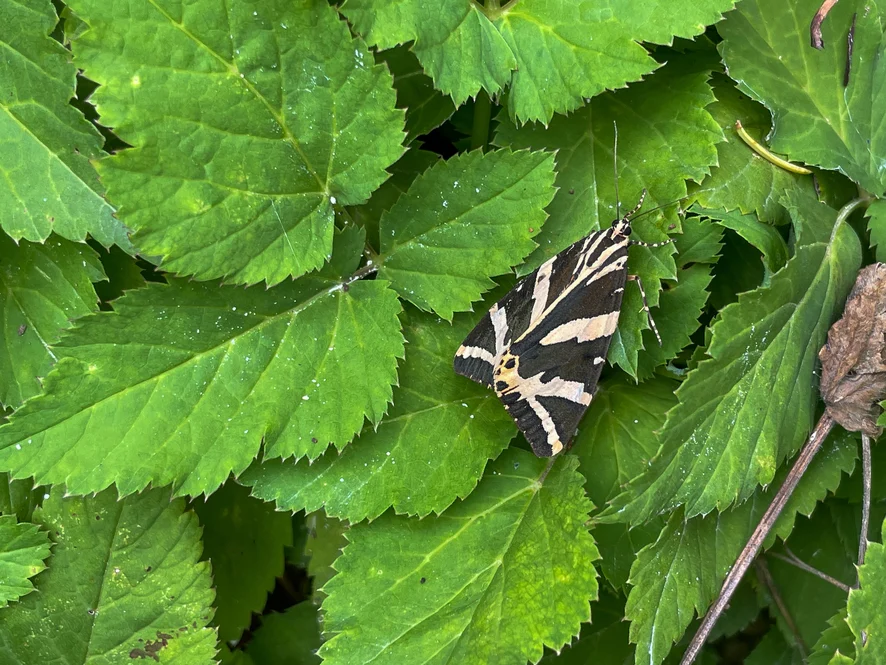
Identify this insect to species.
Euplagia quadripunctaria
